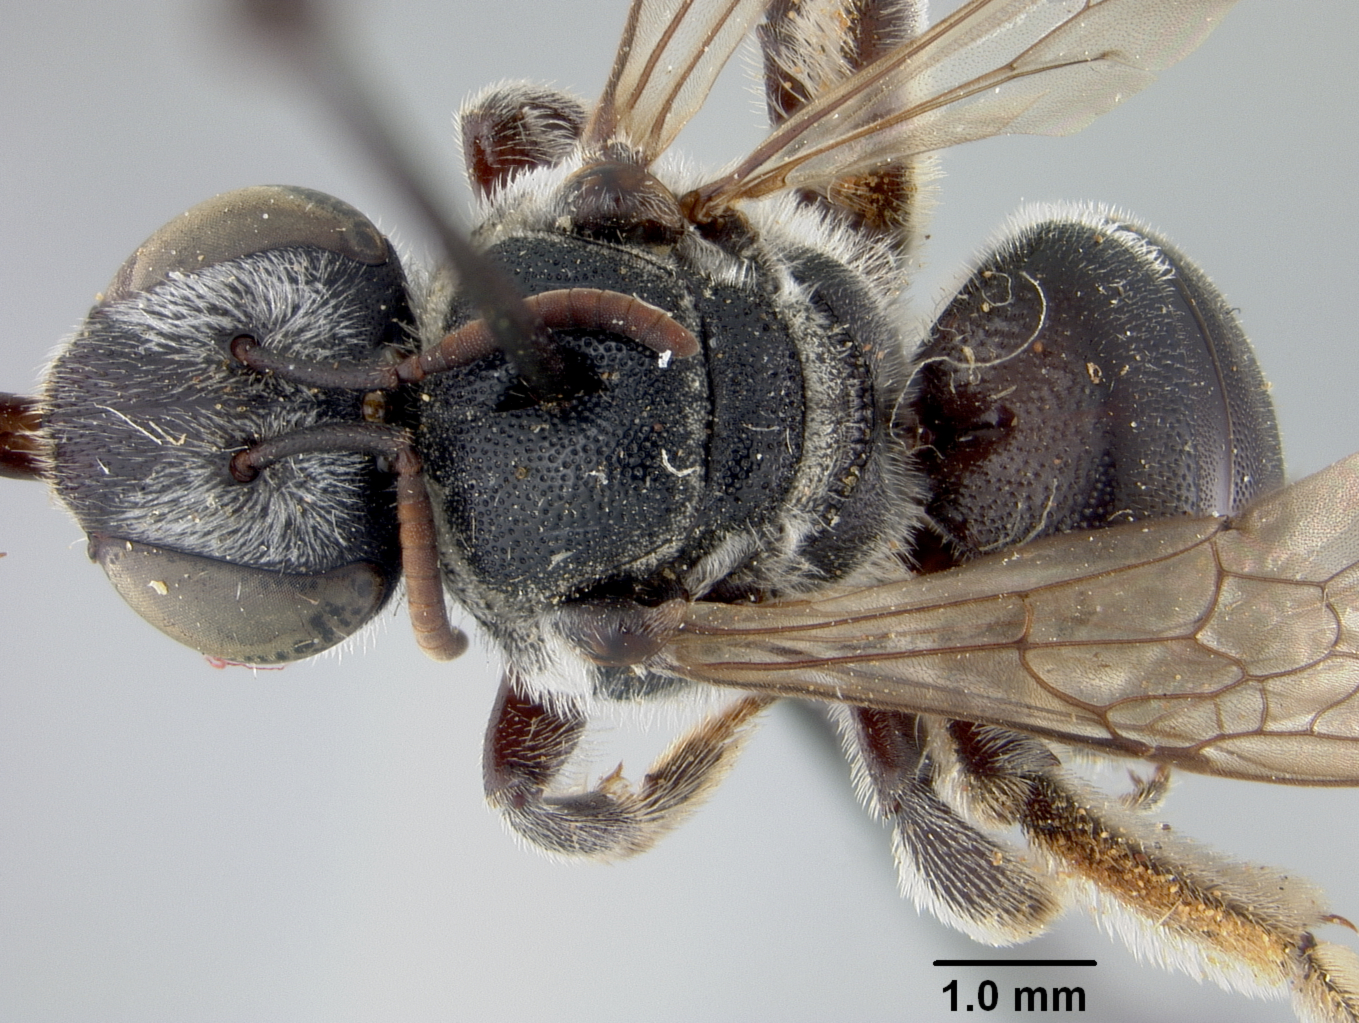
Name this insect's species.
Nomia fedorensis
